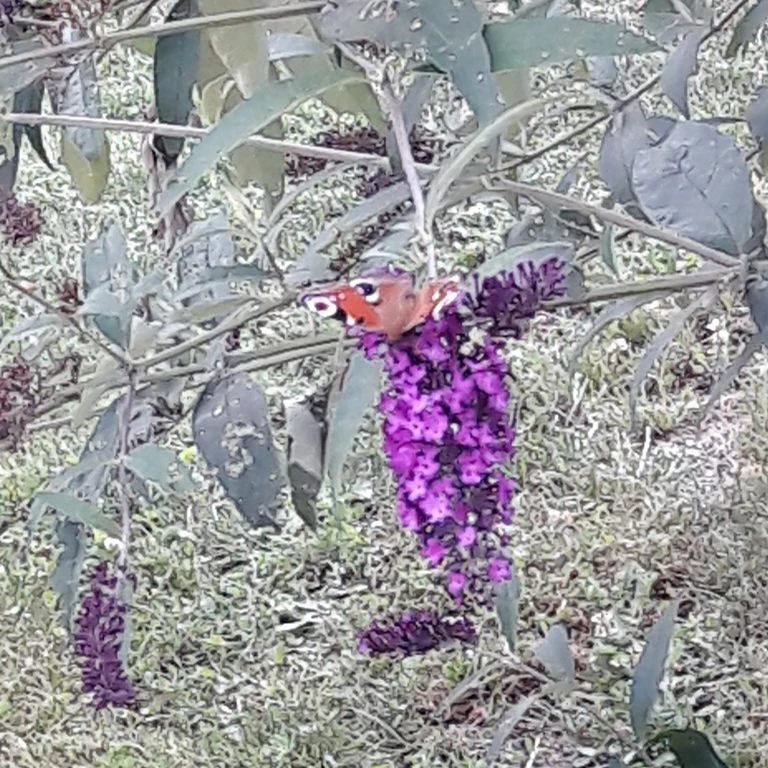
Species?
Aglais io
